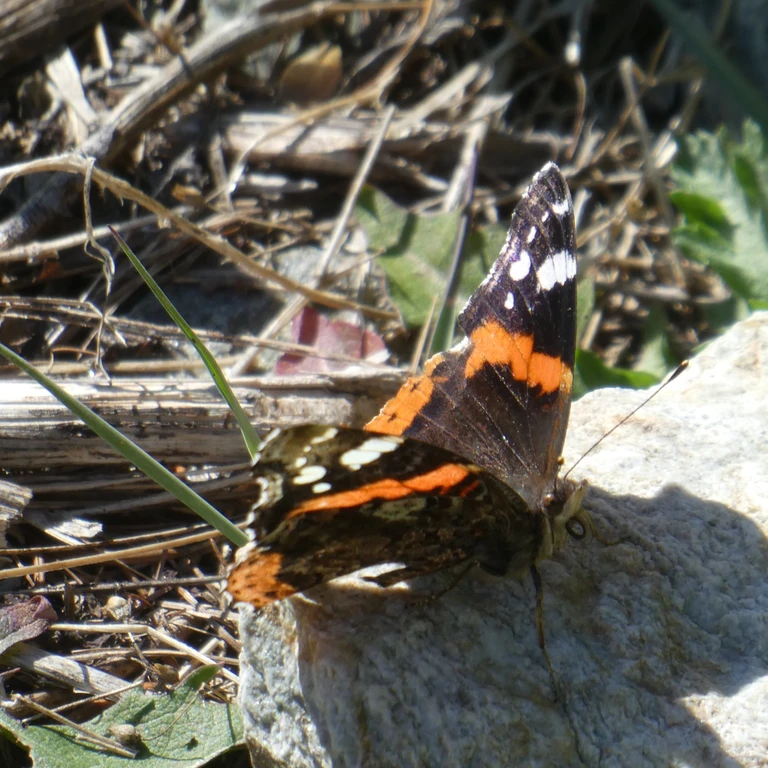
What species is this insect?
Vanessa atalanta
